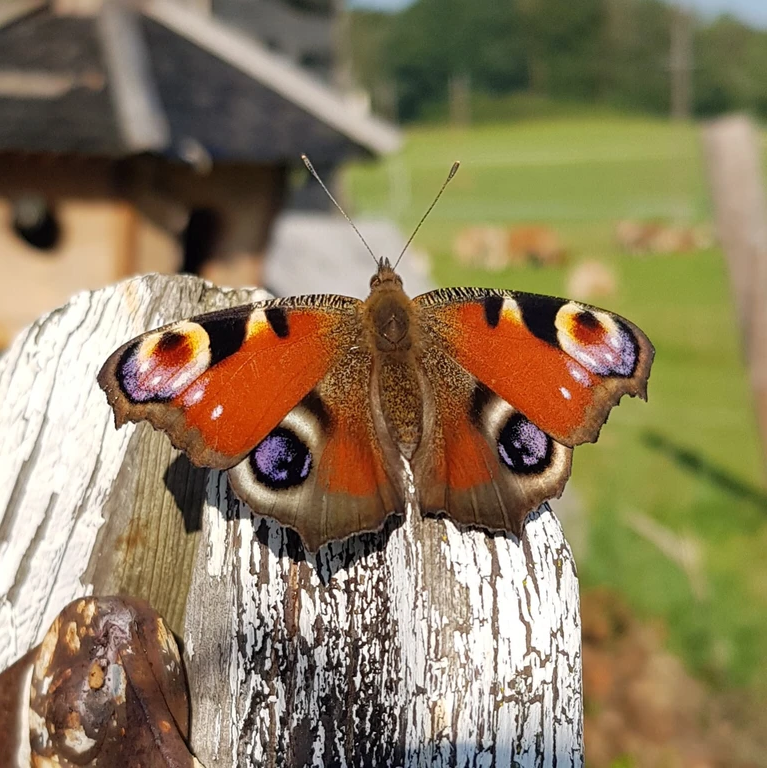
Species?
Aglais io
